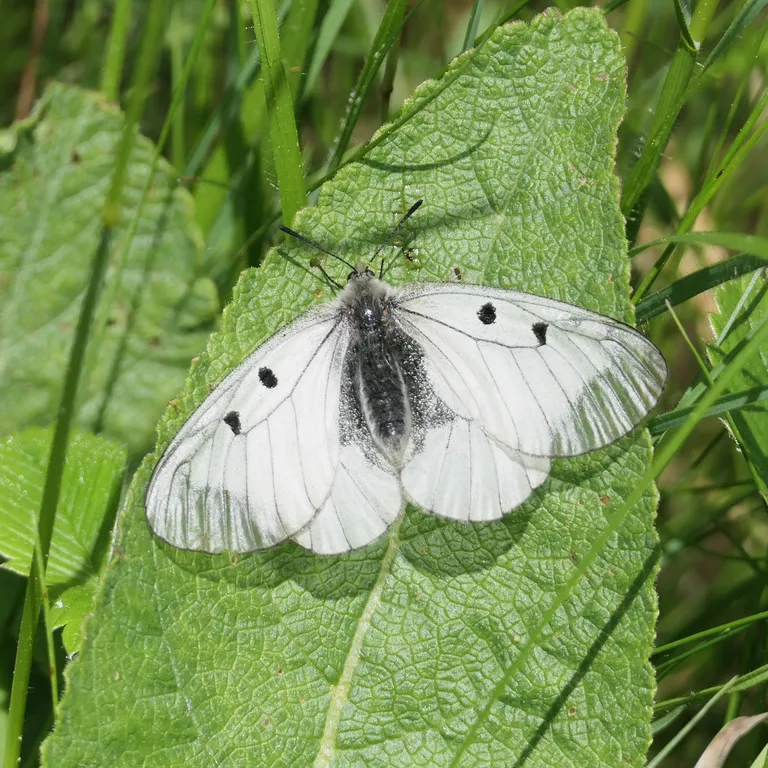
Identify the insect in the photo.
Parnassius mnemosyne
